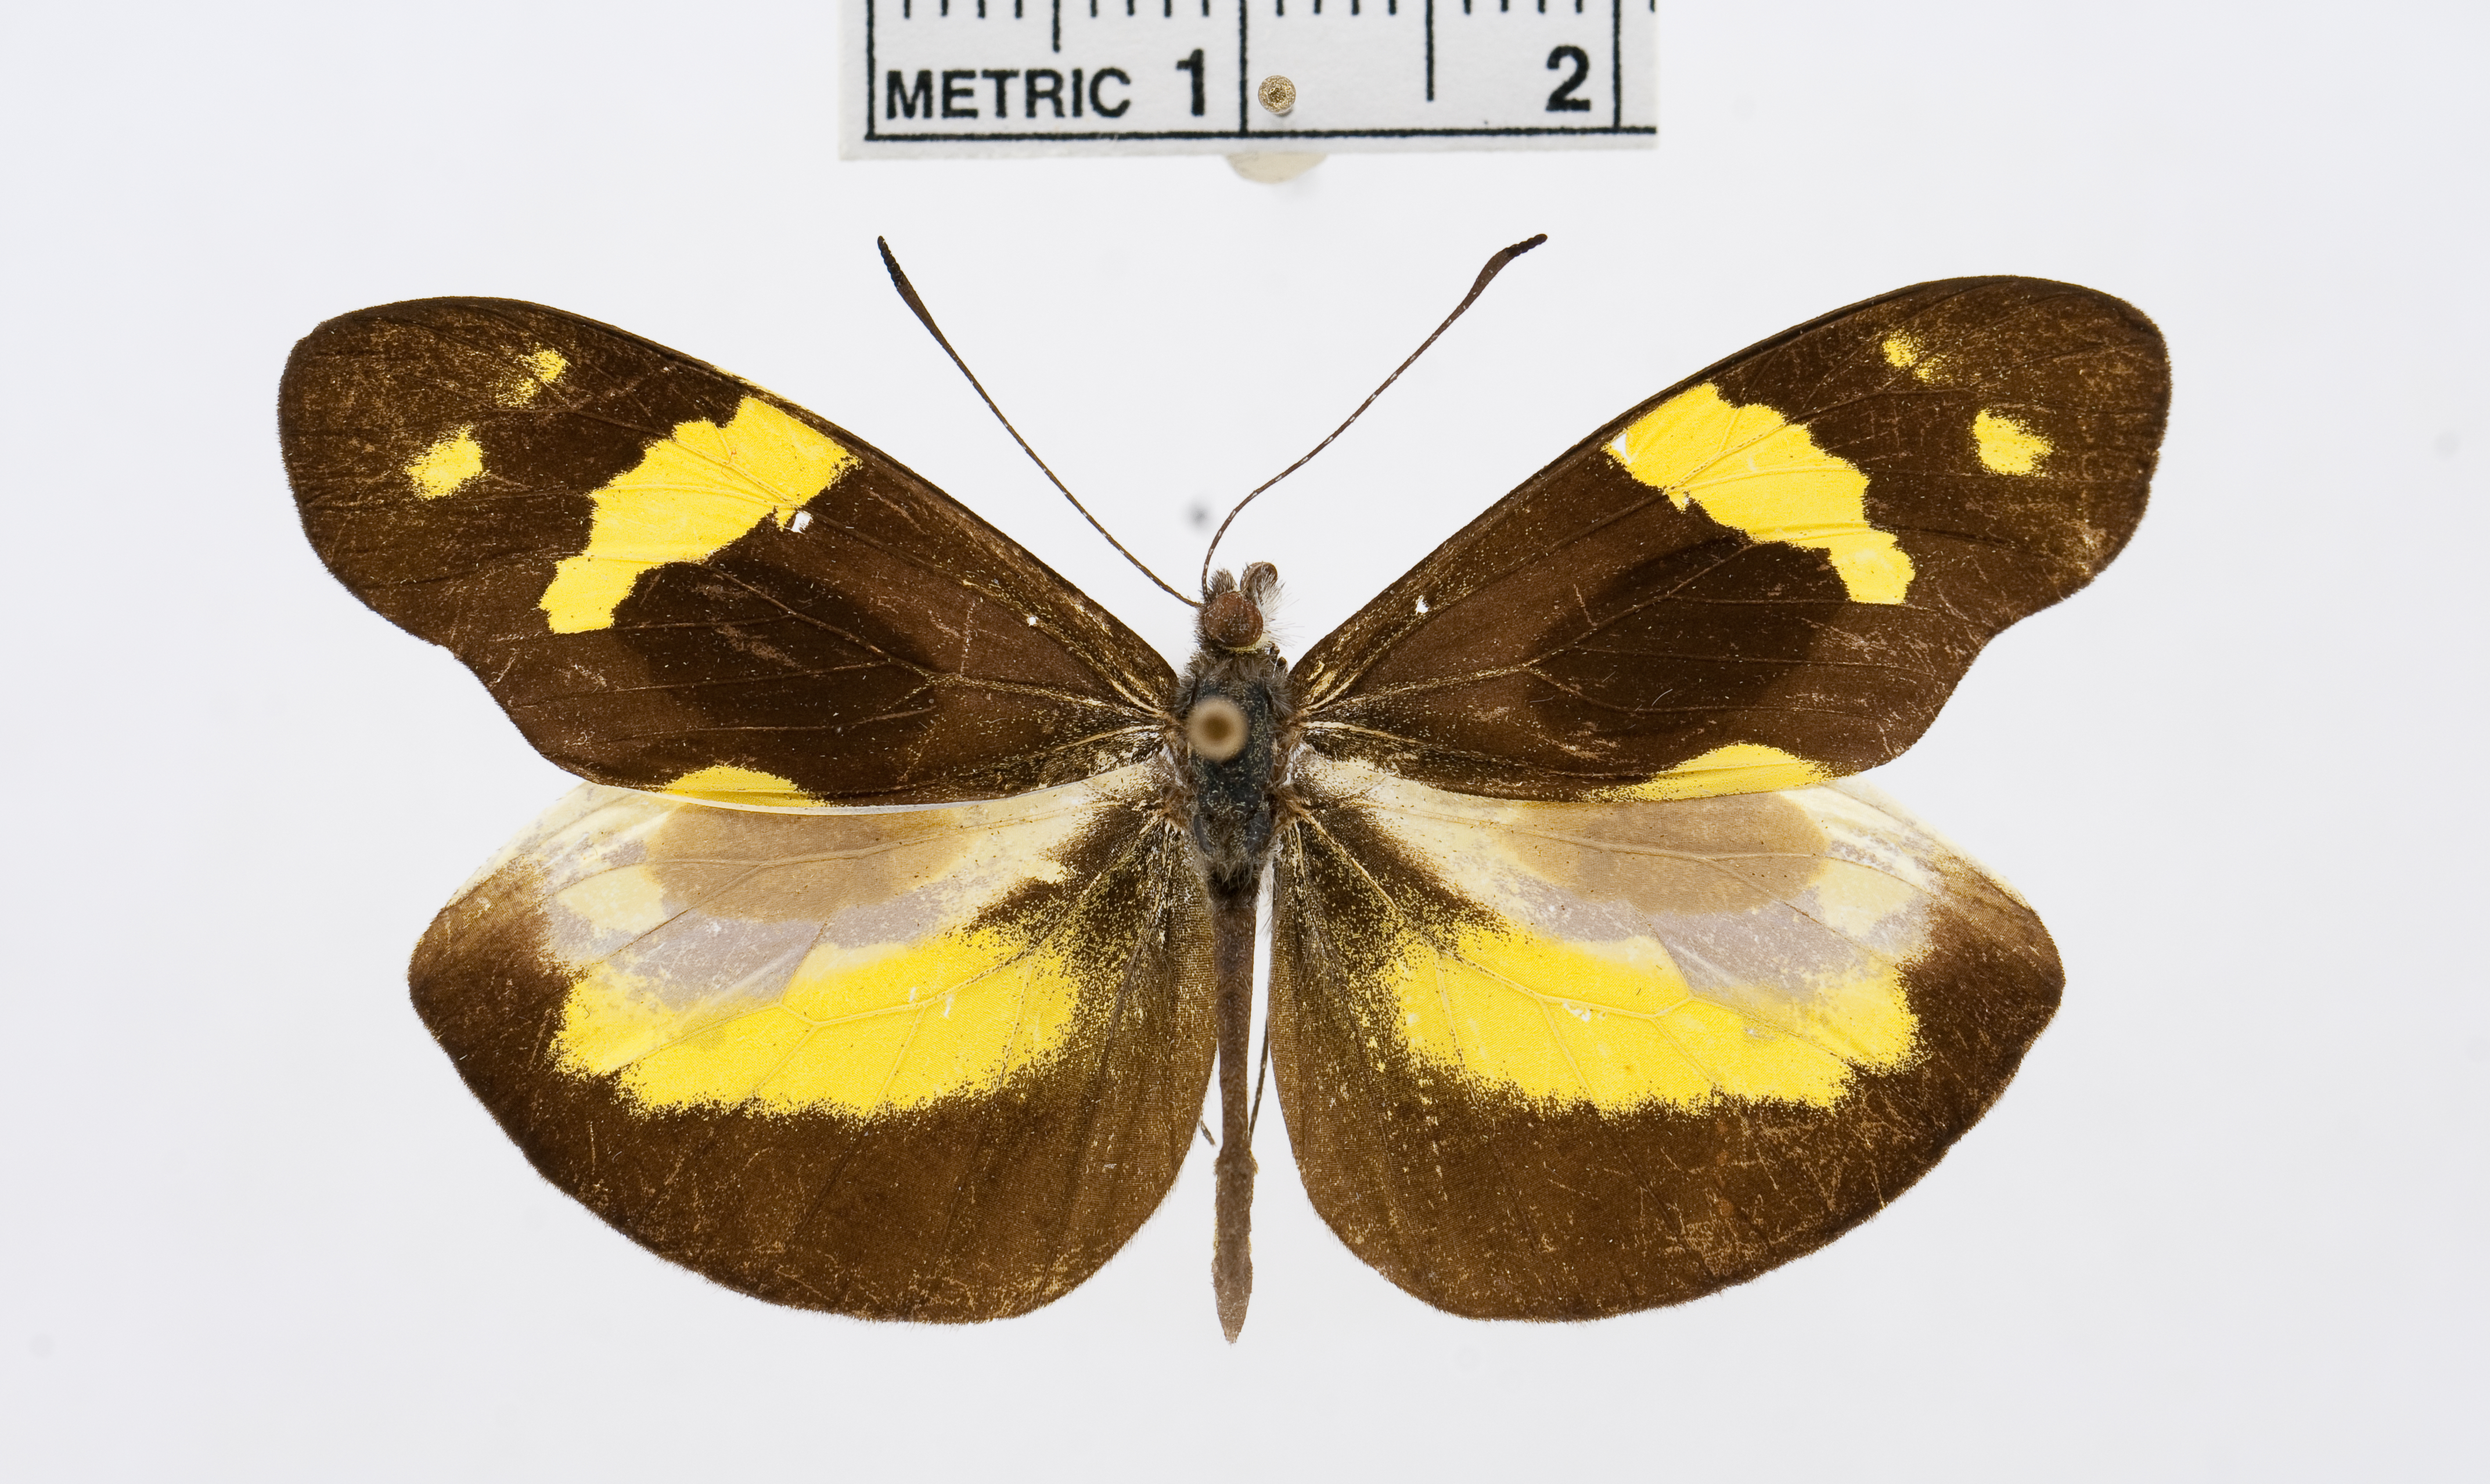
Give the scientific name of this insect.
Dismorphia medora
